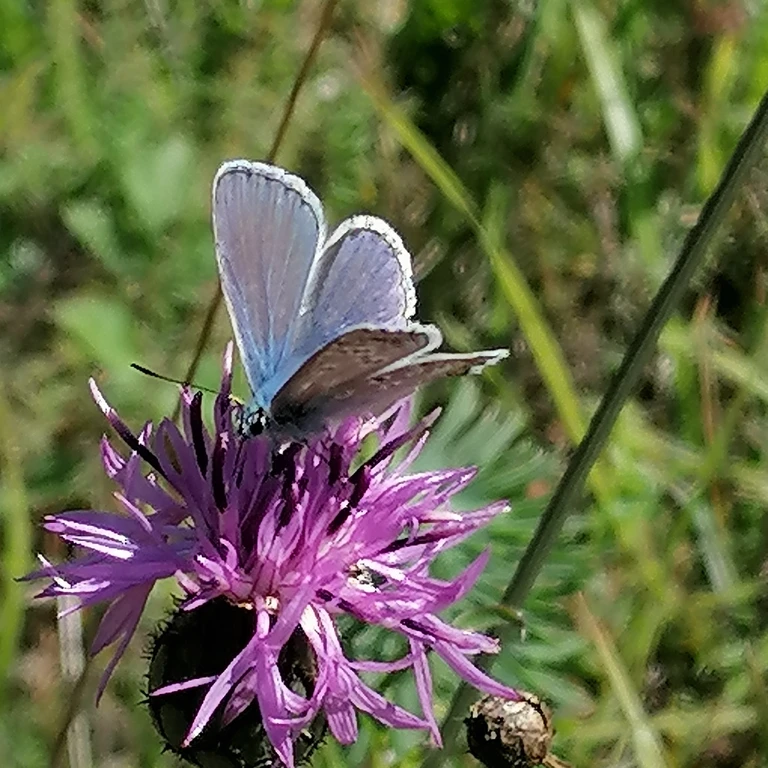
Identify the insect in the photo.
Polyommatus icarus
